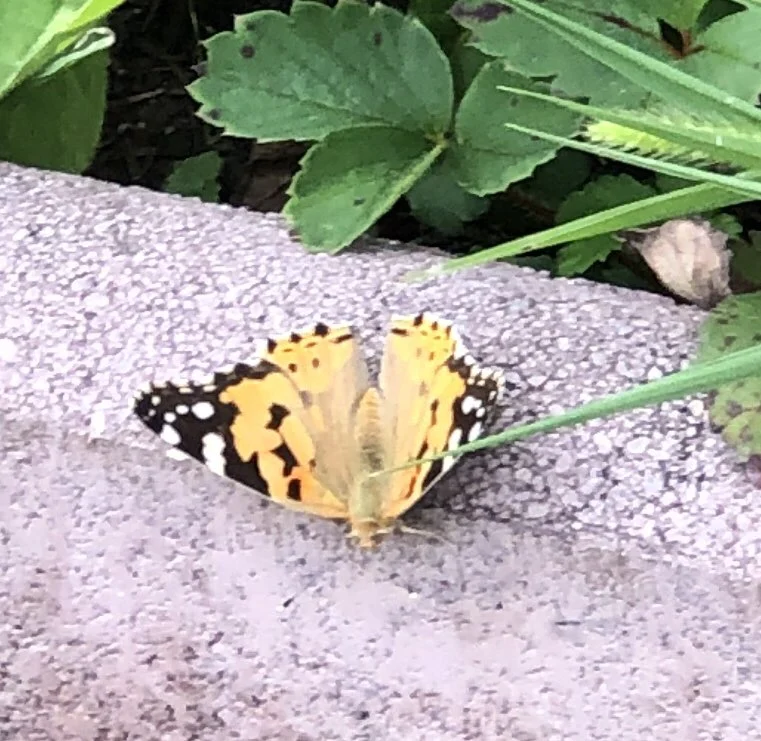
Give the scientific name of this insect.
Vanessa cardui
